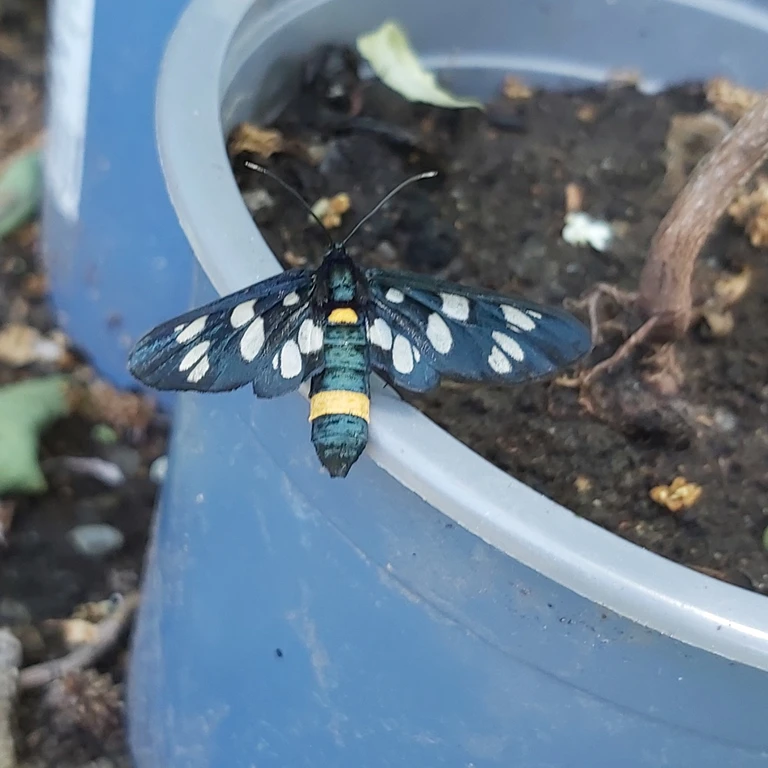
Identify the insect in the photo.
Amata phegea
